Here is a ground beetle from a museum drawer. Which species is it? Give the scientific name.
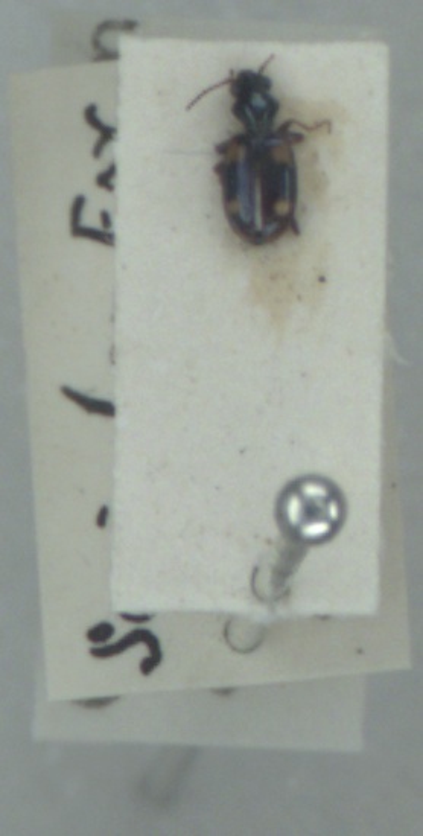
Bembidion quadrimaculatum
